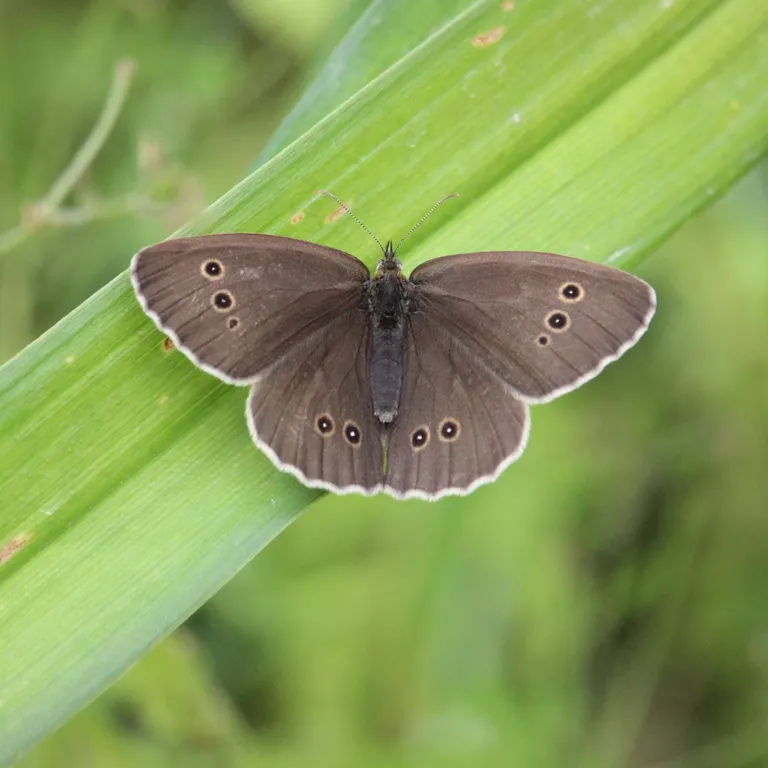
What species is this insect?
Aphantopus hyperantus
